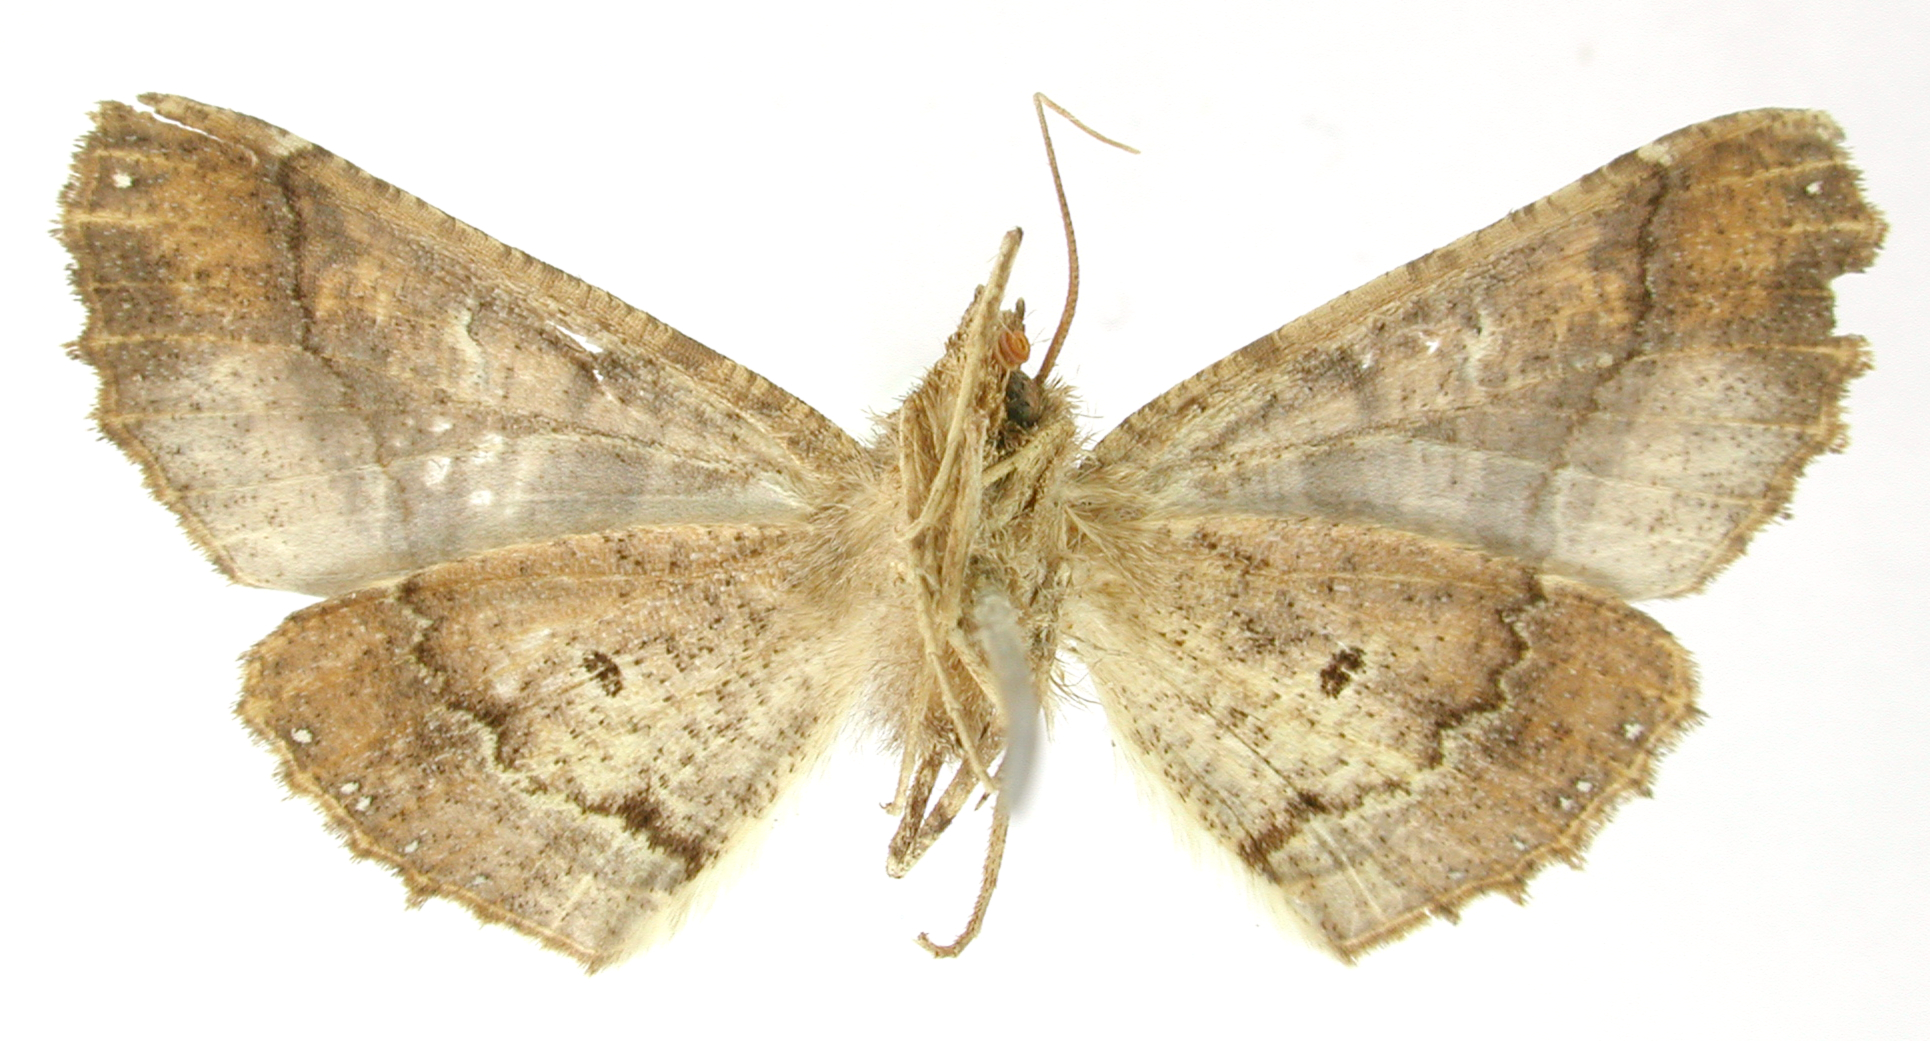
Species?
Pero angasmarca
